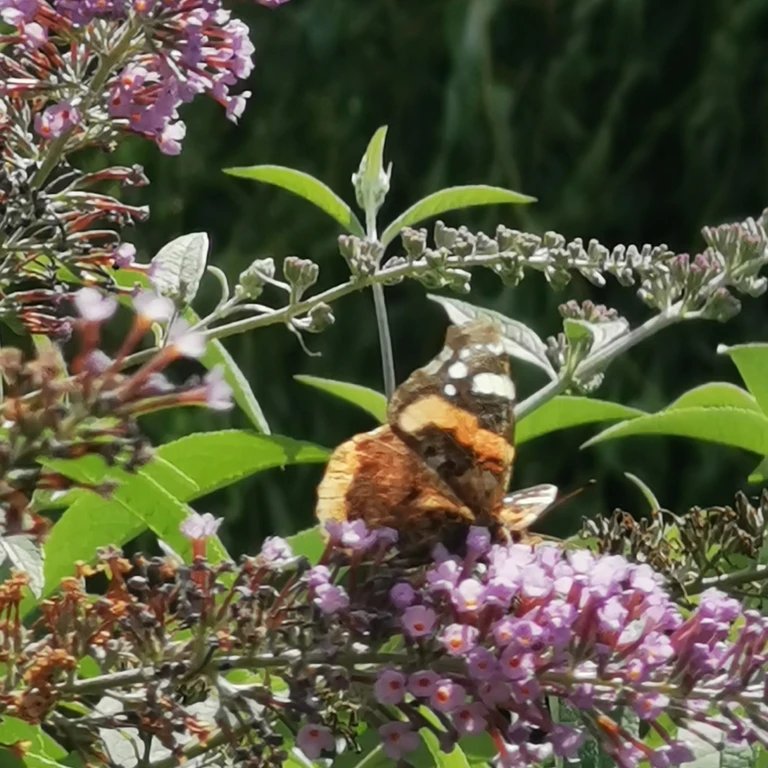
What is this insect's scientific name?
Vanessa atalanta
